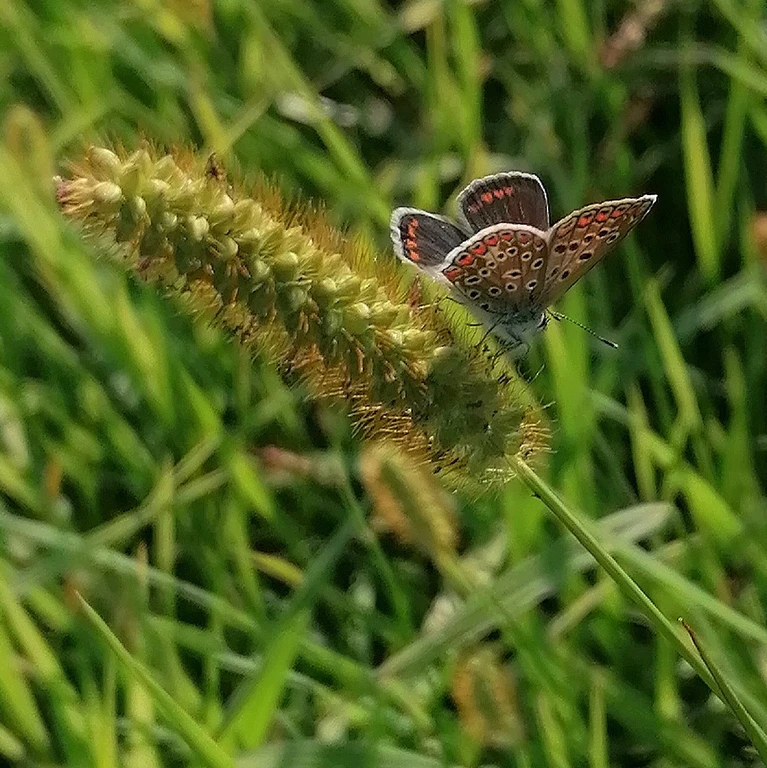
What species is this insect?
Polyommatus icarus
